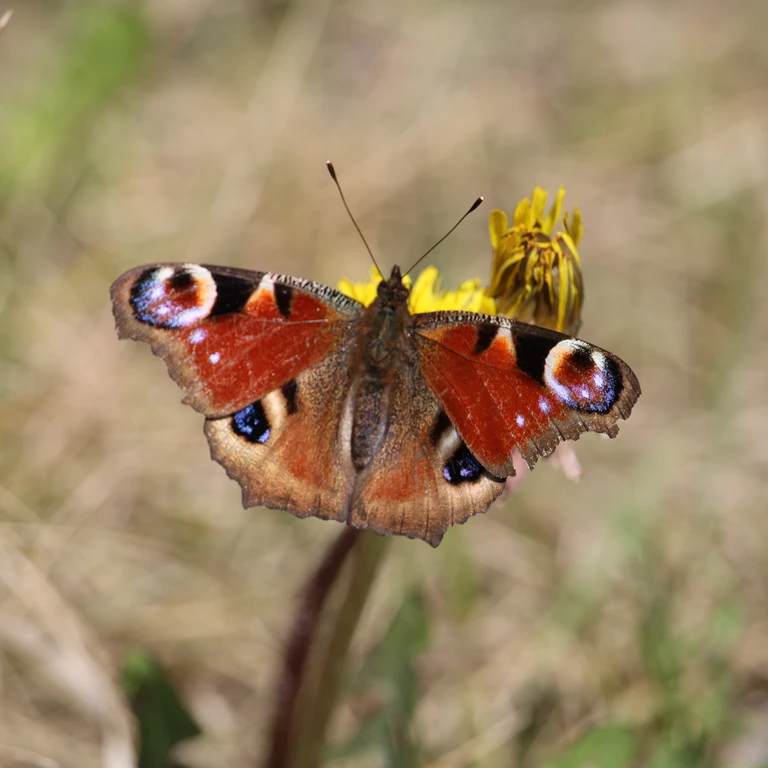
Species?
Aglais io
